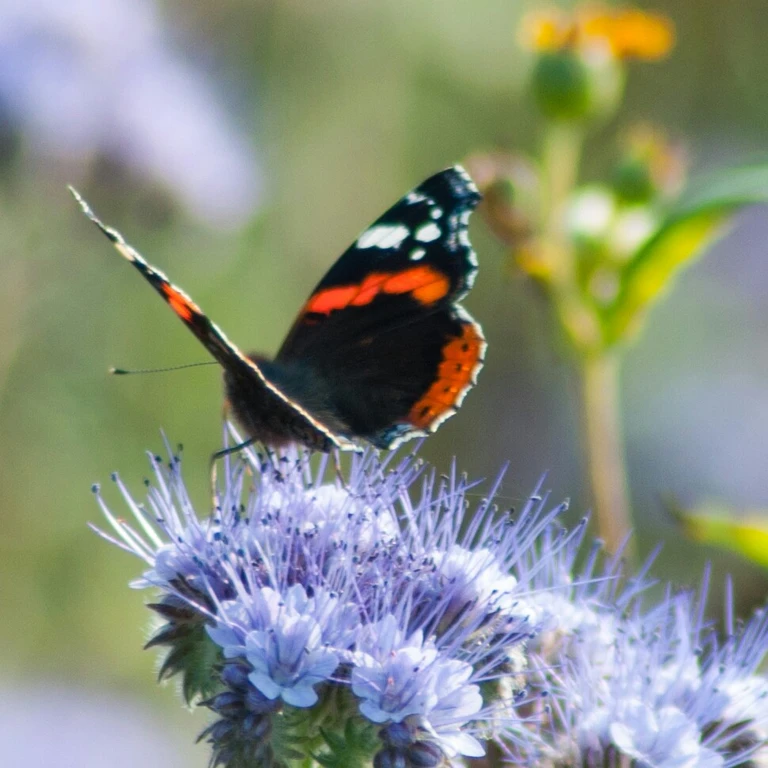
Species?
Vanessa atalanta
